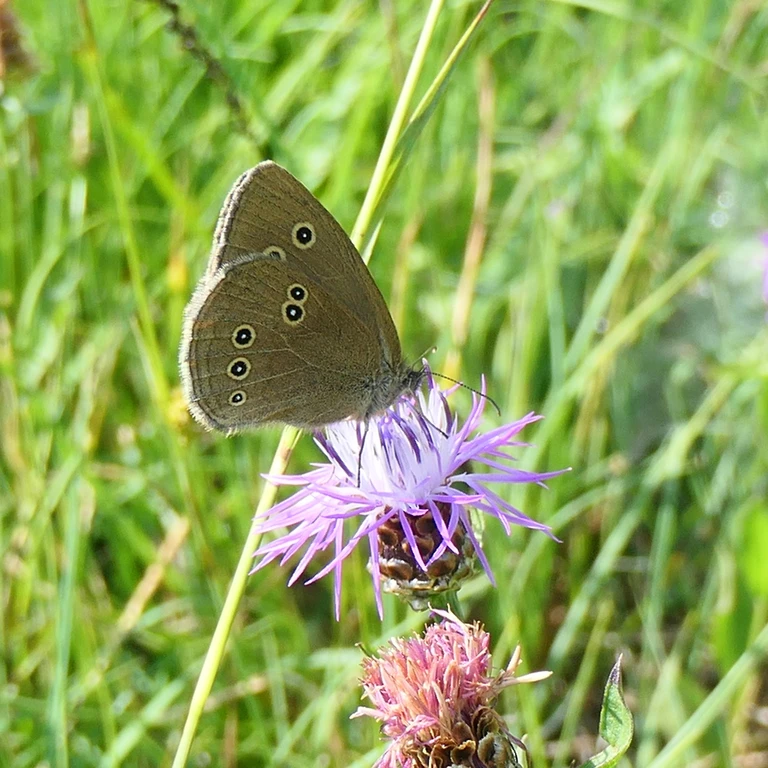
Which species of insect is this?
Aphantopus hyperantus
